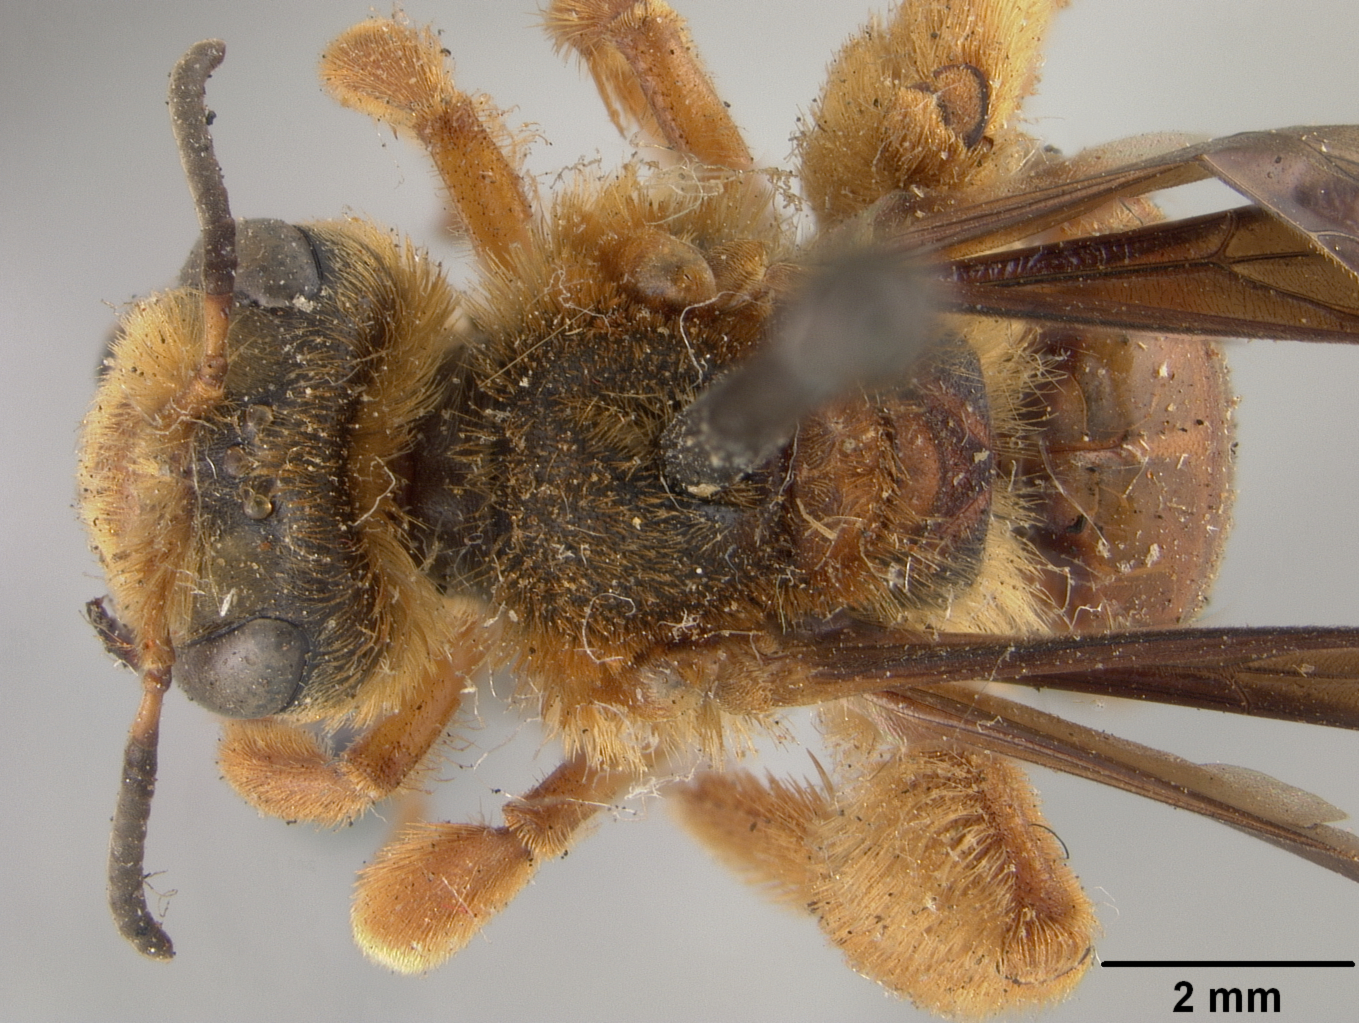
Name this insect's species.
Andrena dolomellea
